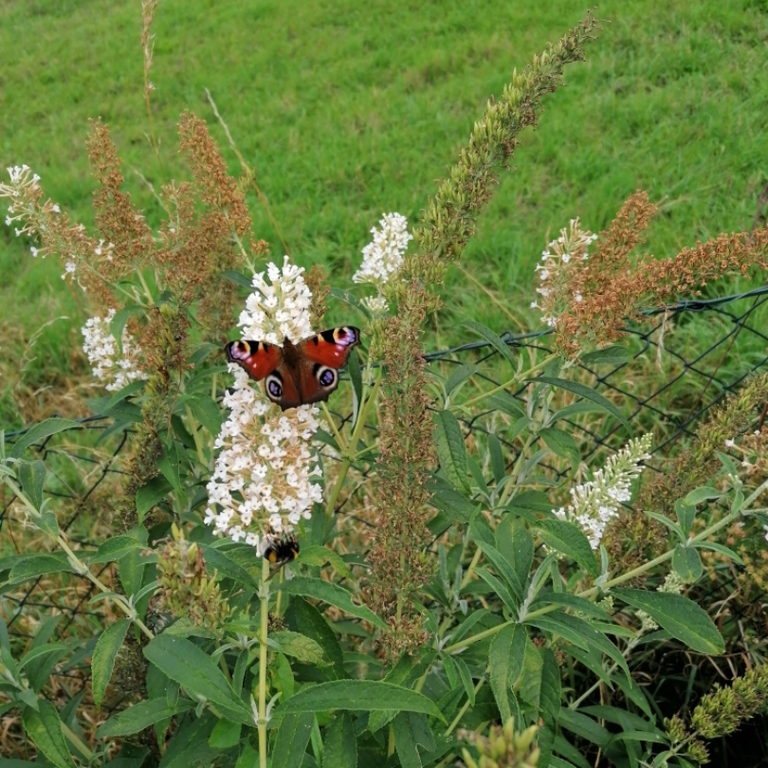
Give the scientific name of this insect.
Aglais io
